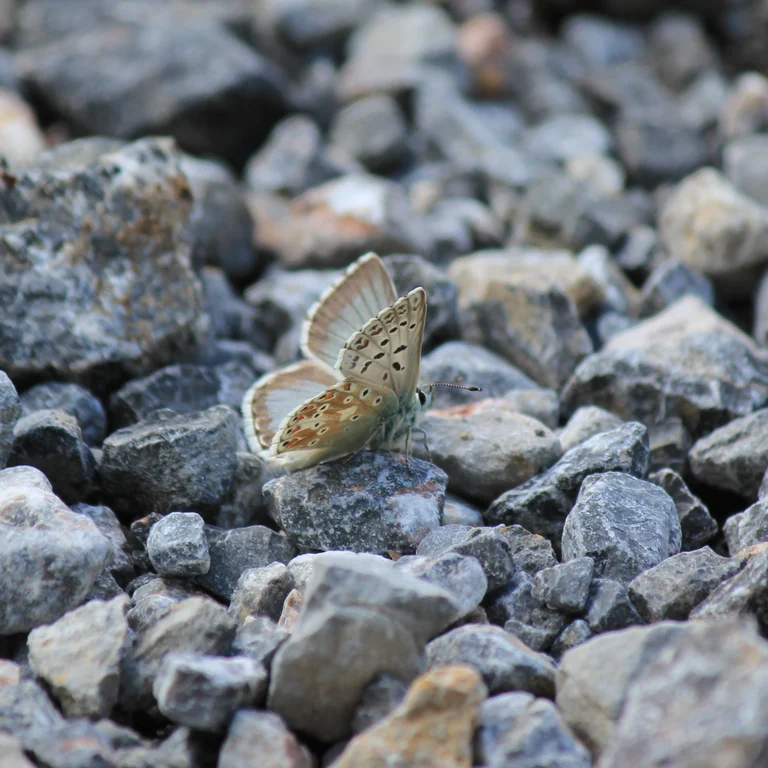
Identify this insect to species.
Lysandra coridon
